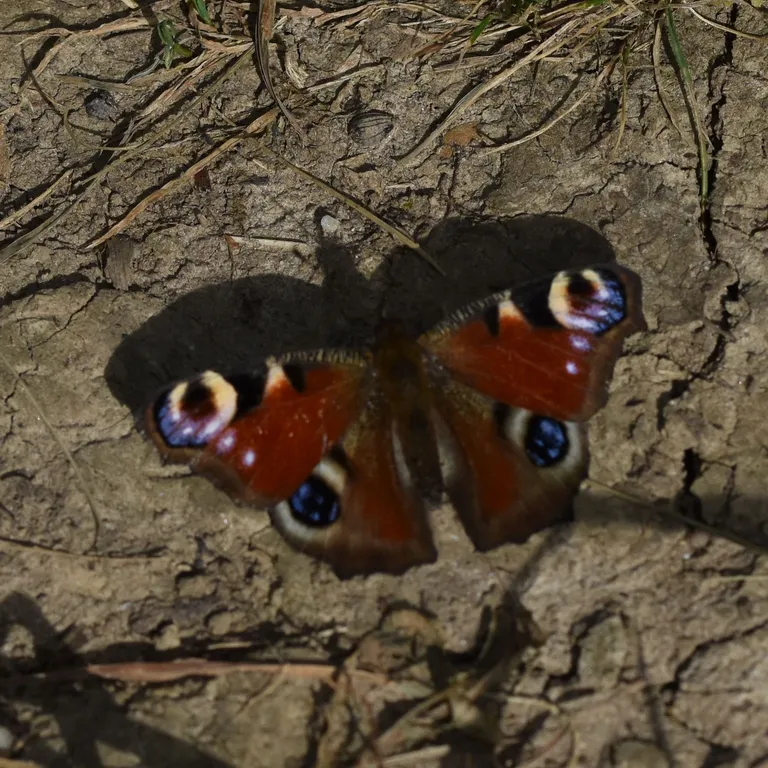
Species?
Aglais io
